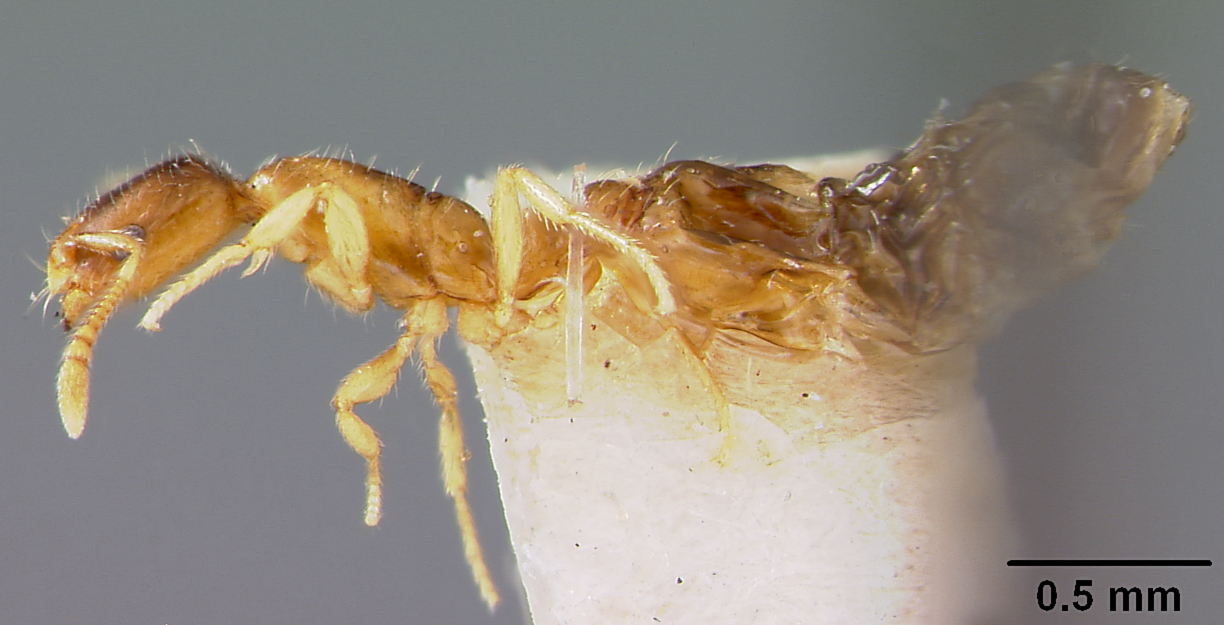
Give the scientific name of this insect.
Monomorium atomus
